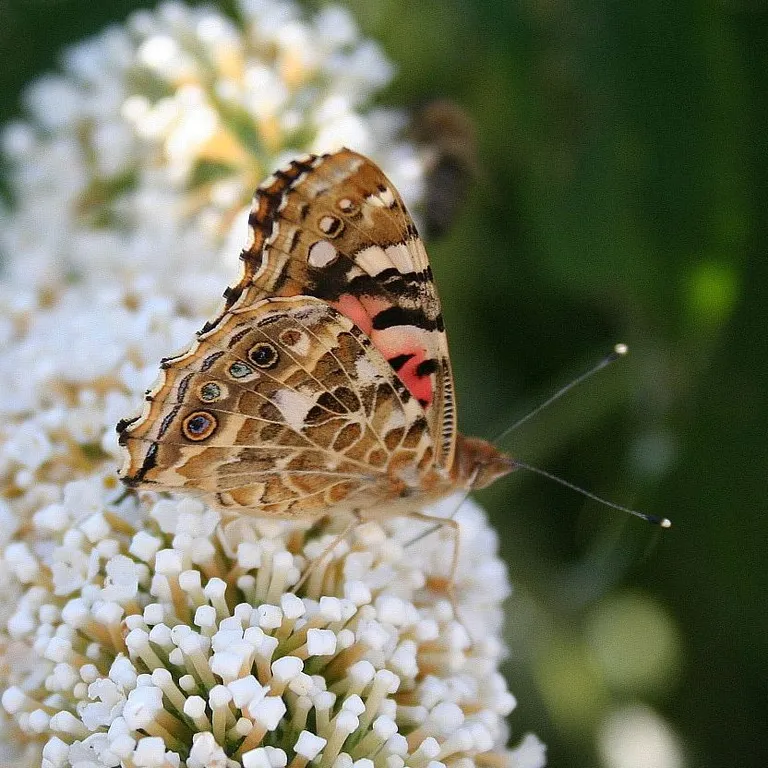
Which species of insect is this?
Vanessa cardui
